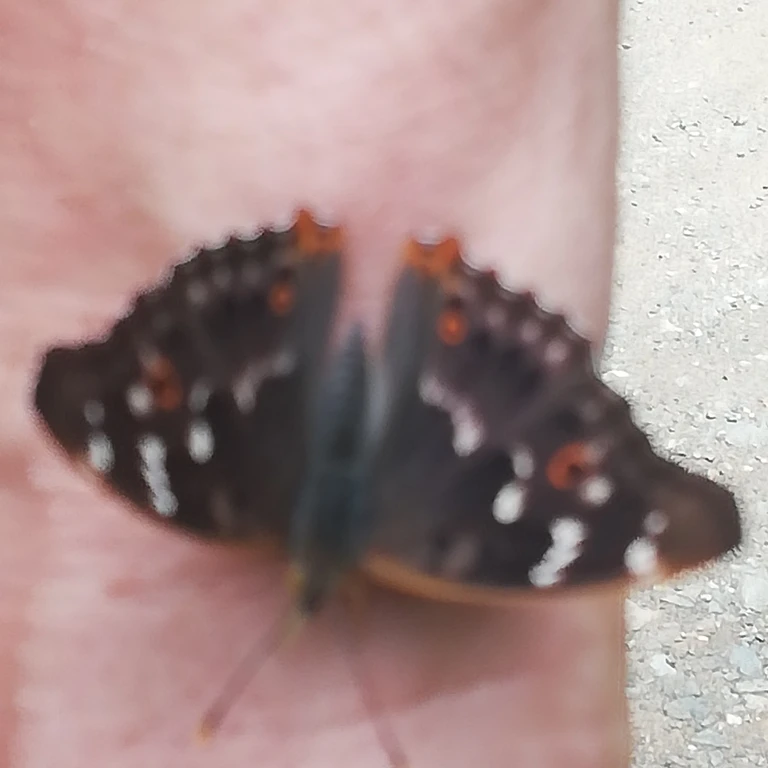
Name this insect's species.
Apatura ilia
